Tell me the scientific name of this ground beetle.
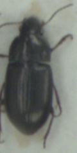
Amara tibialis
